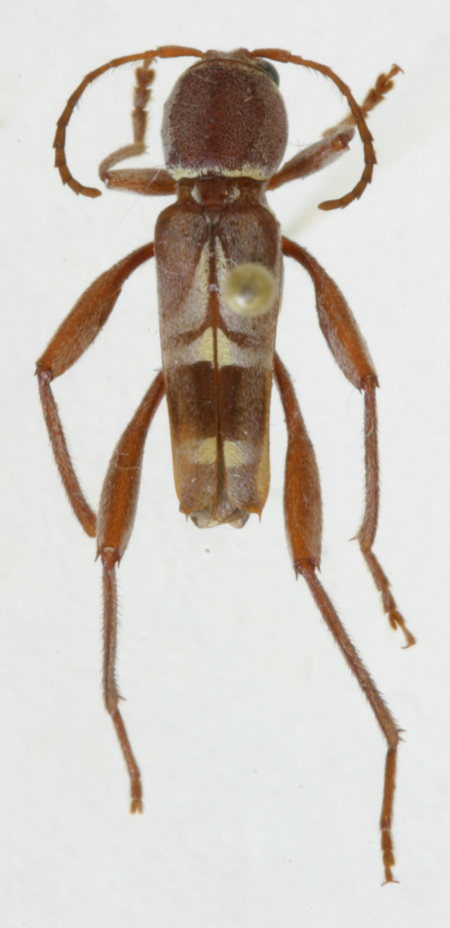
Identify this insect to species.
Neoclytus fraterculus
